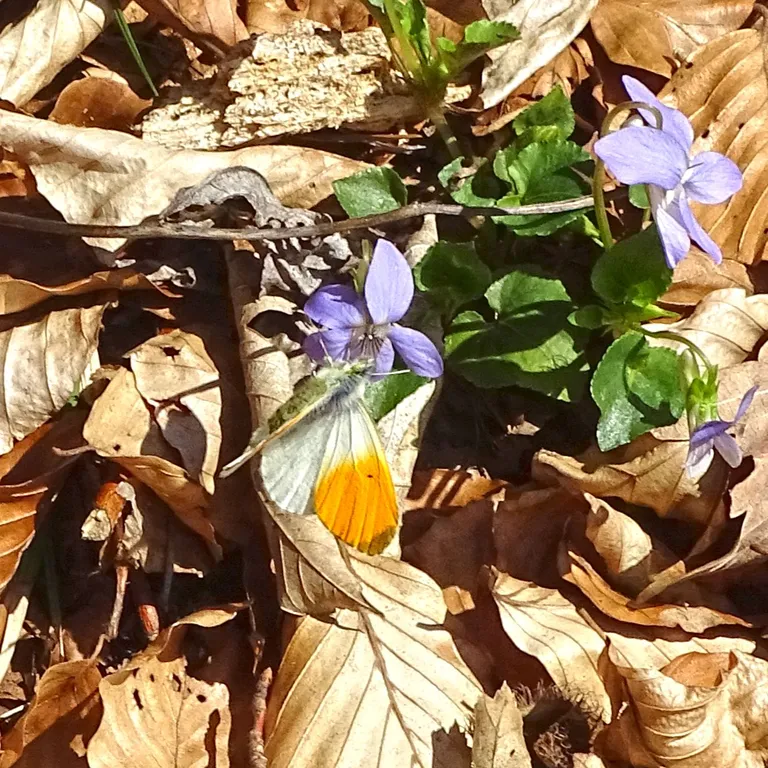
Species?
Anthocharis cardamines
